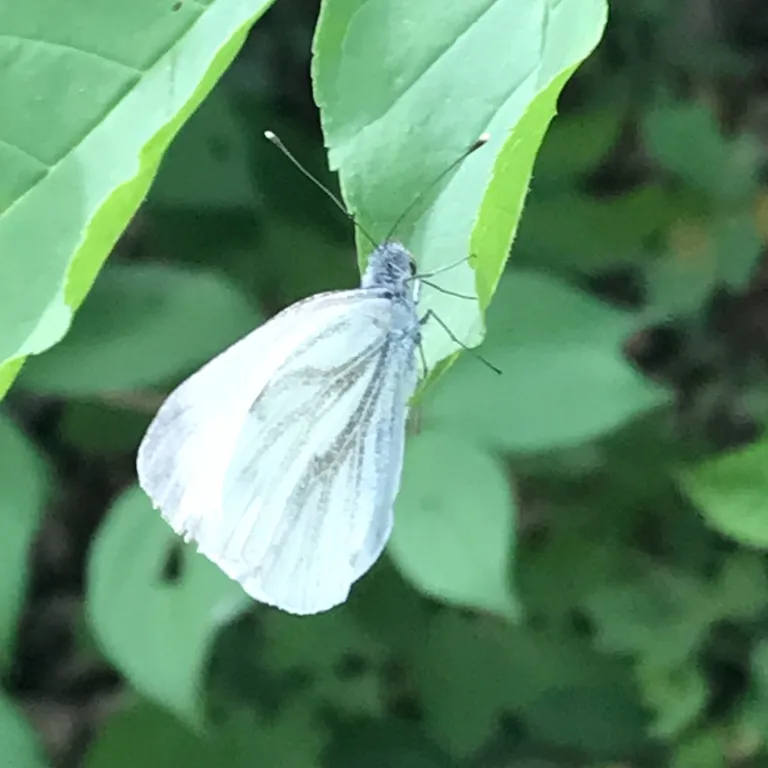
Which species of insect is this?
Pieris napi
